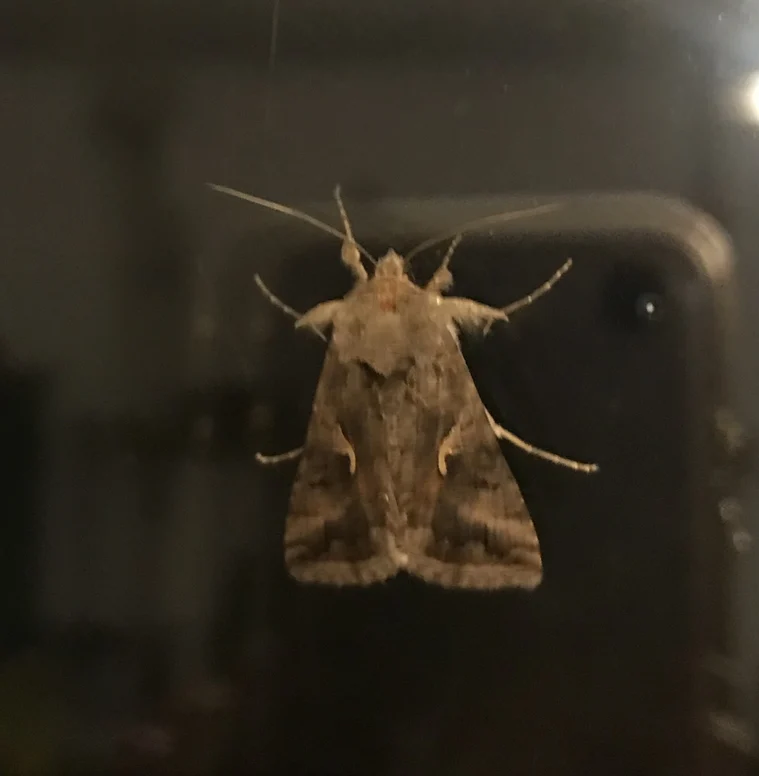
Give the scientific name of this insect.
Autographa gamma
